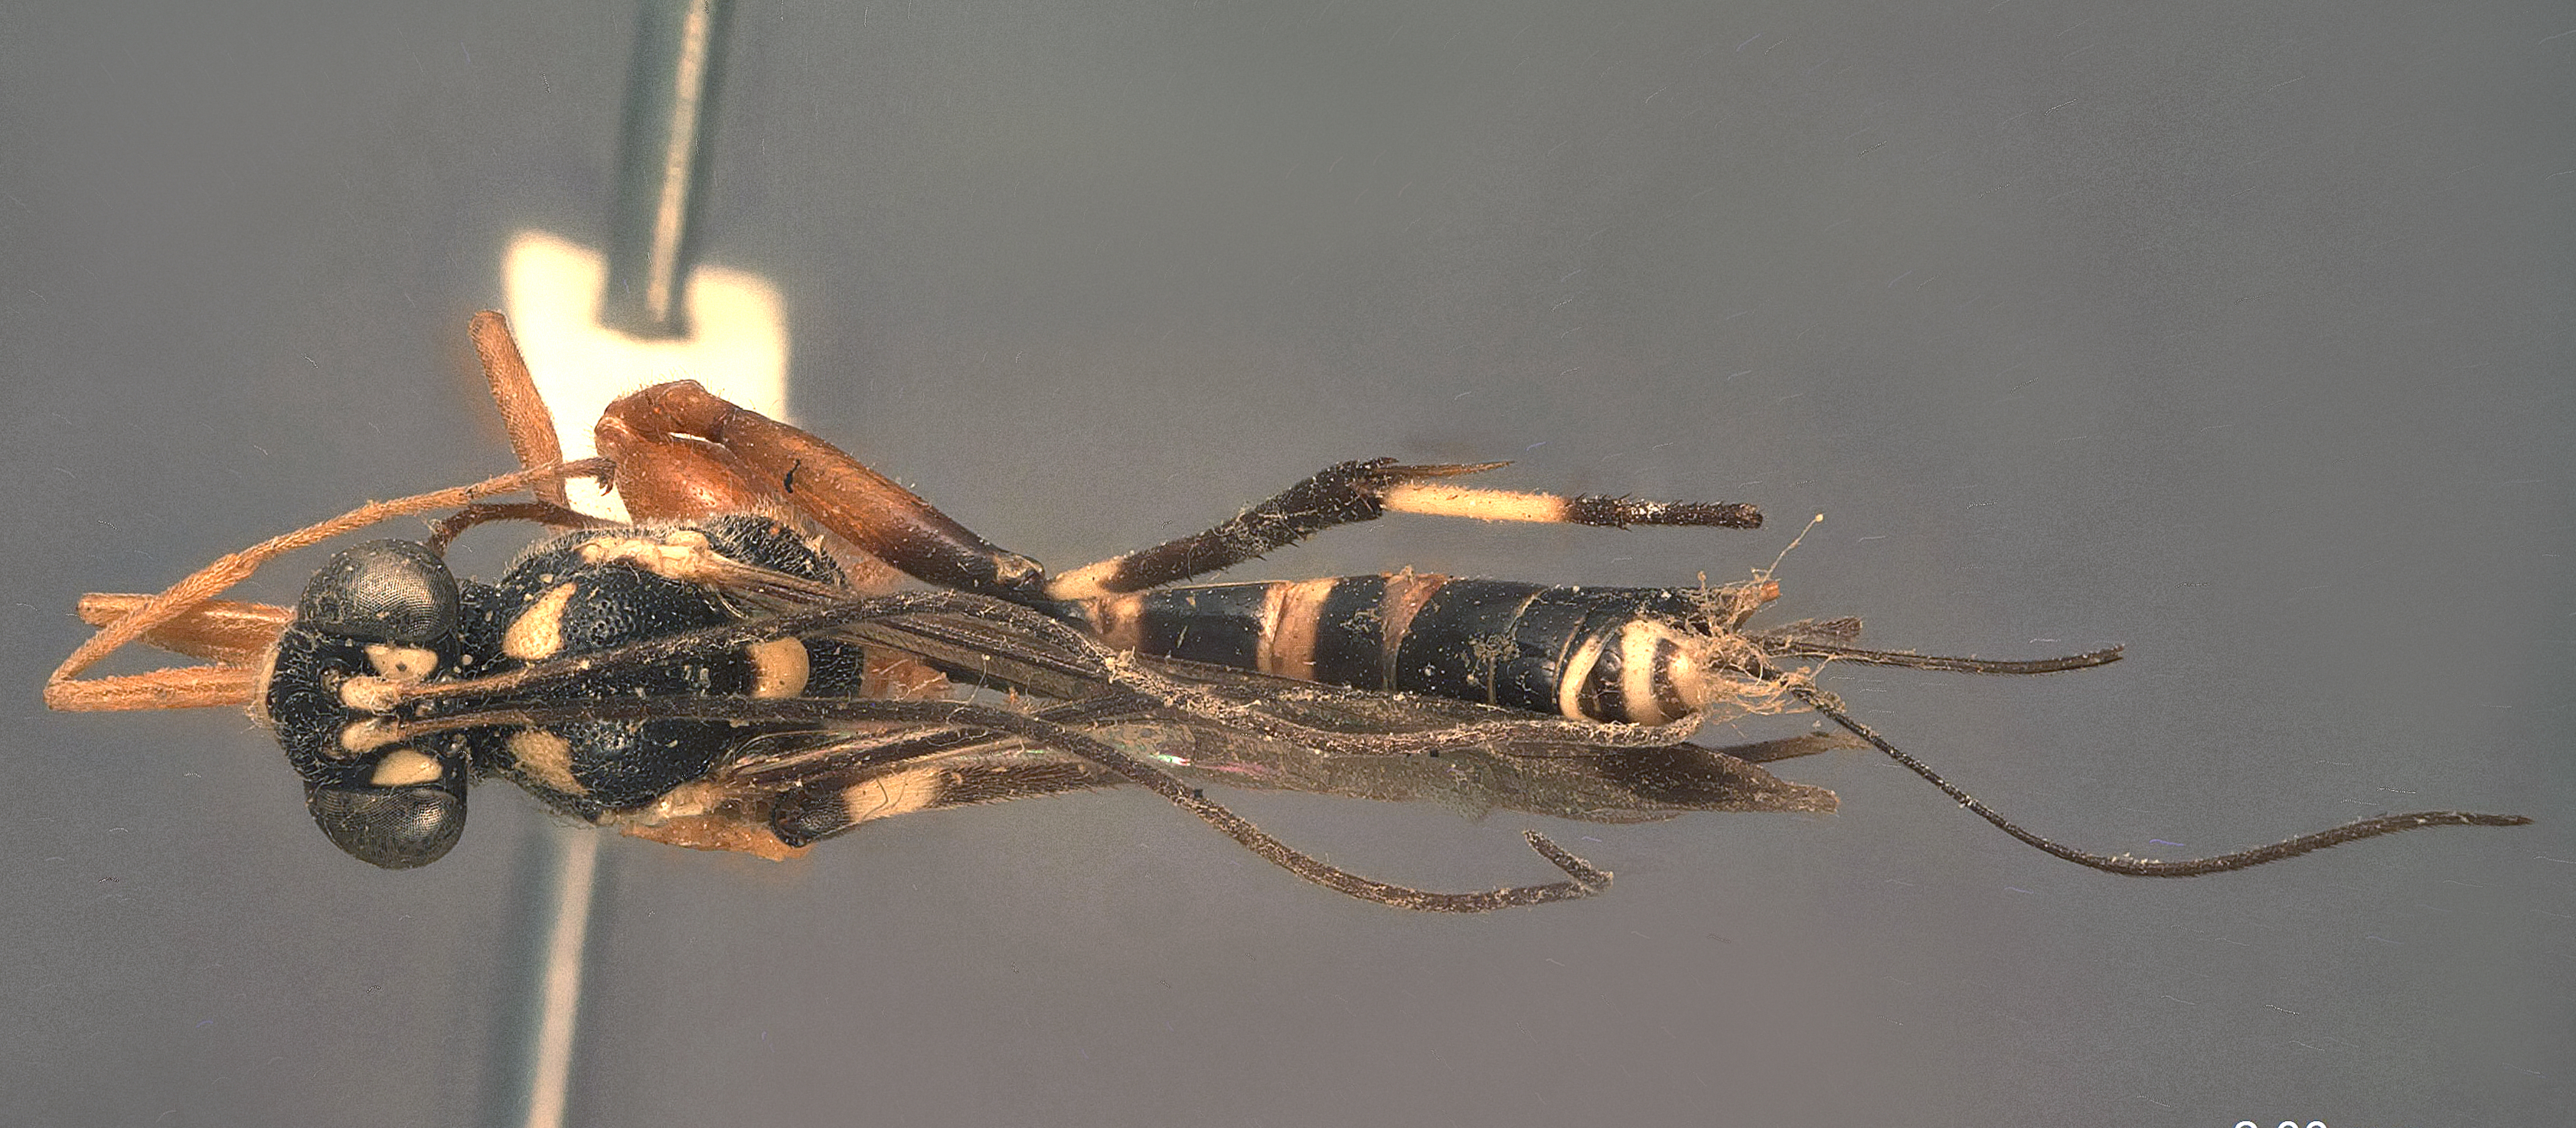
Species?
Leptobatopsis australiensis
